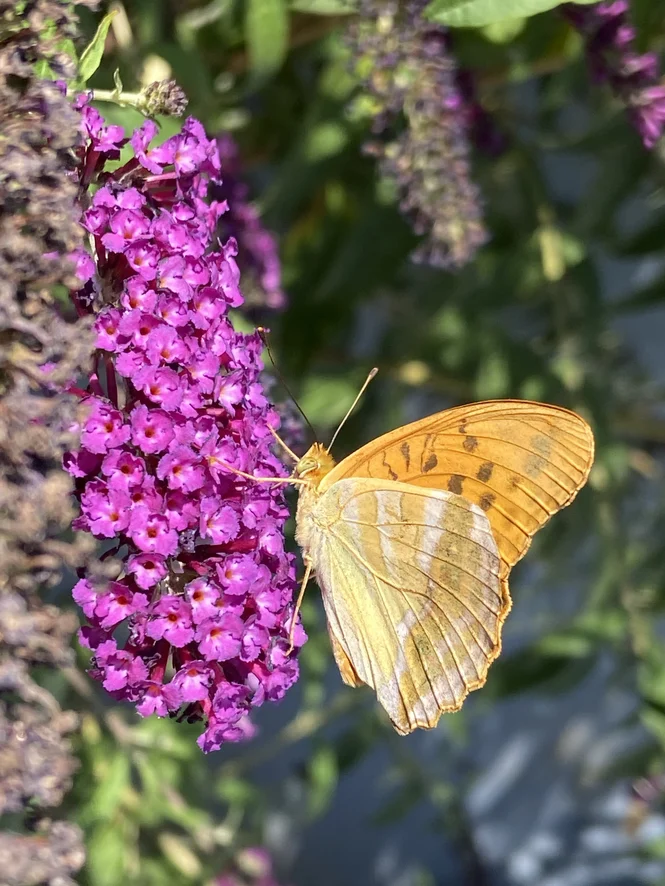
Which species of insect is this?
Argynnis paphia
